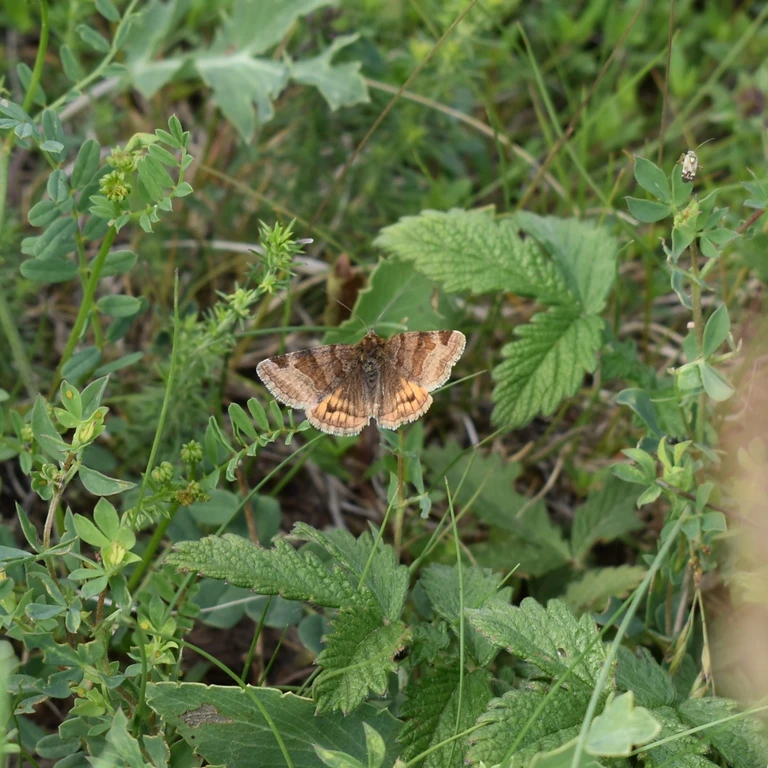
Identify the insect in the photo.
Euclidia glyphica
